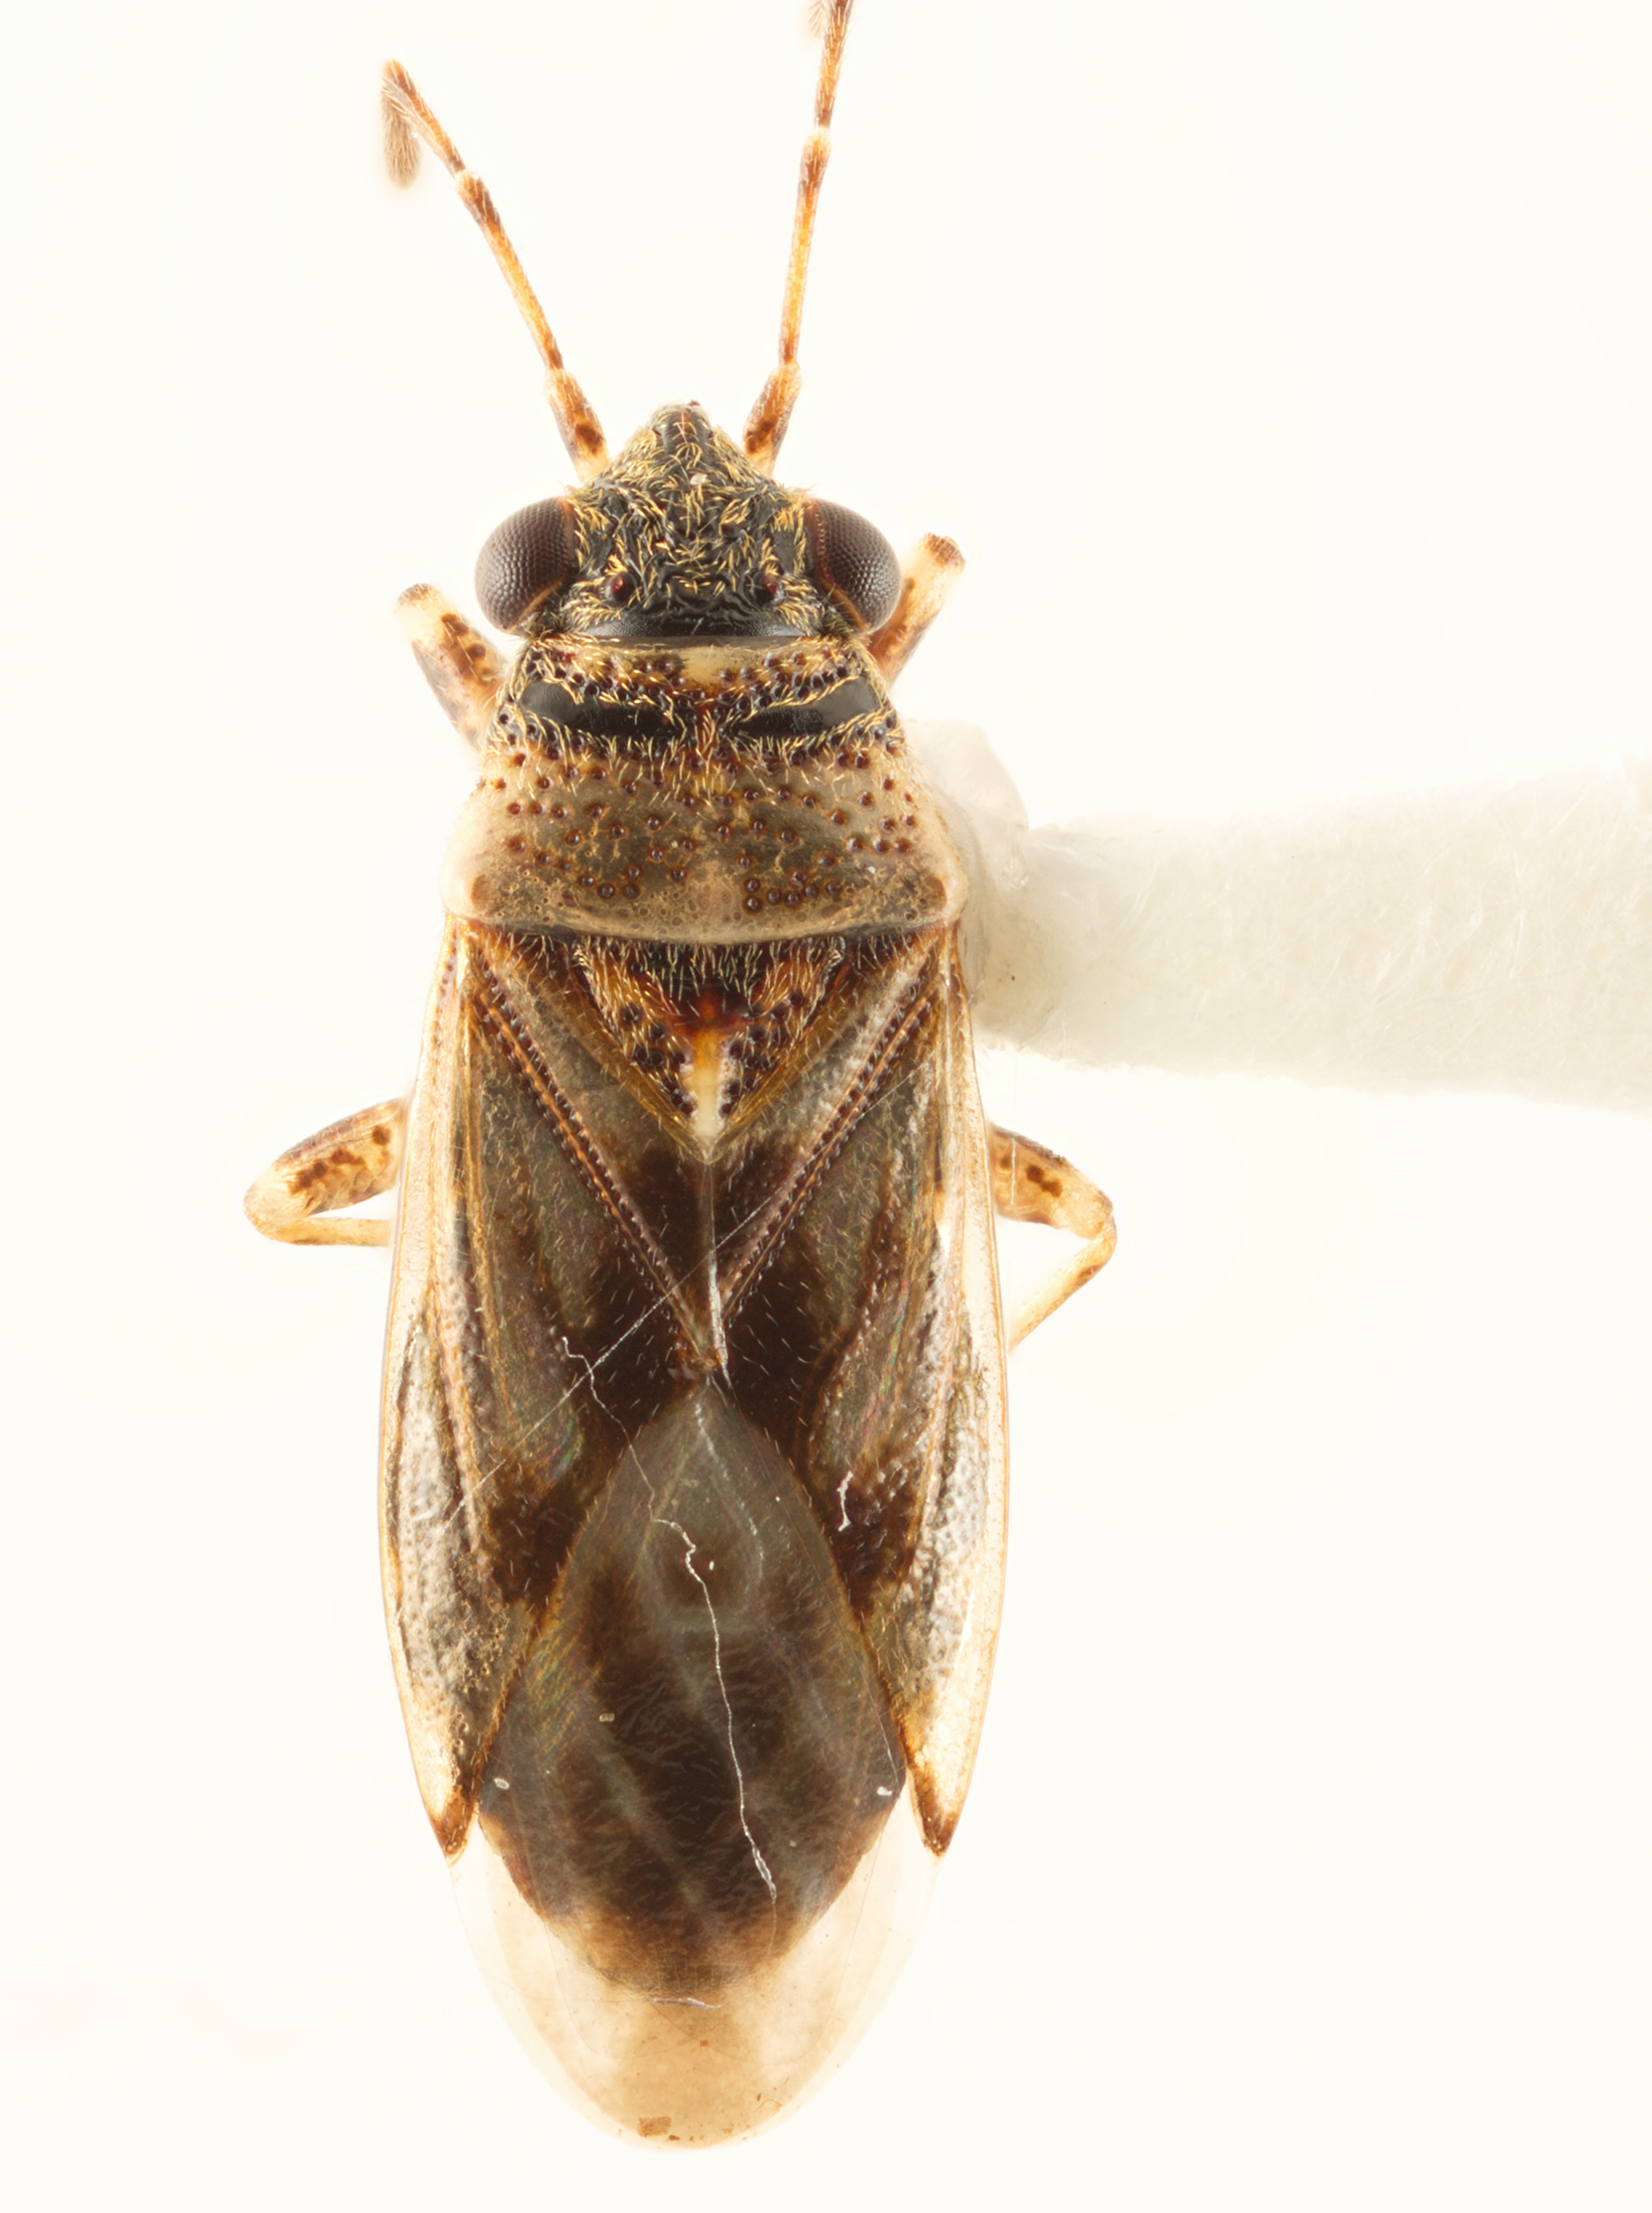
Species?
Oceanides bryani
